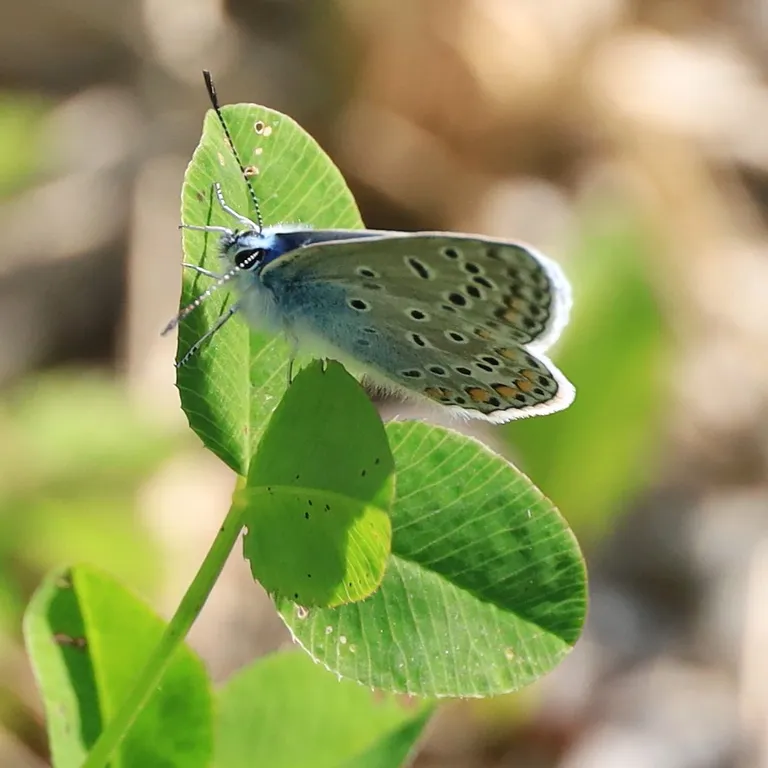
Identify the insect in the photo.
Polyommatus icarus
